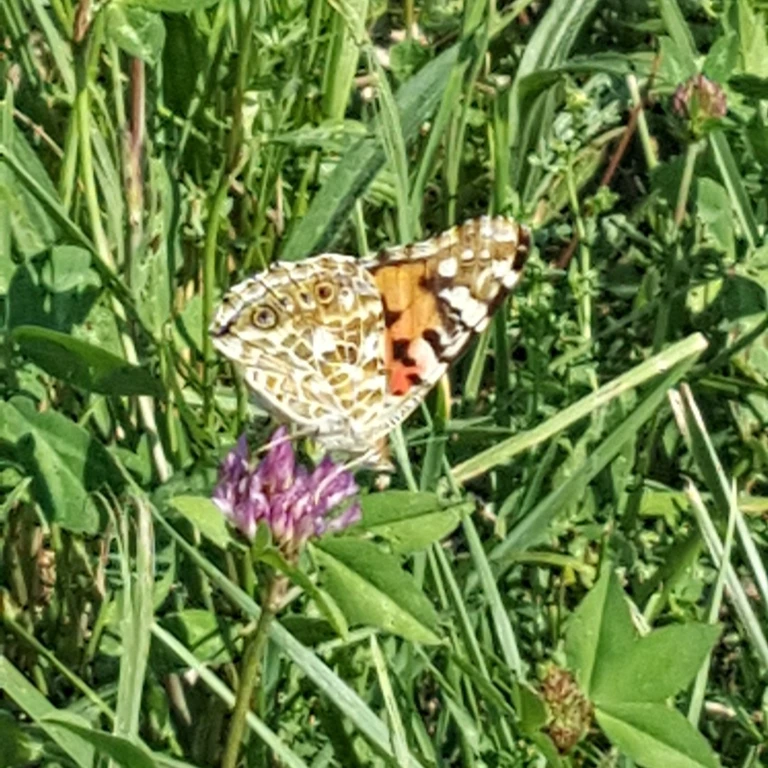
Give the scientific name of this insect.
Vanessa cardui
